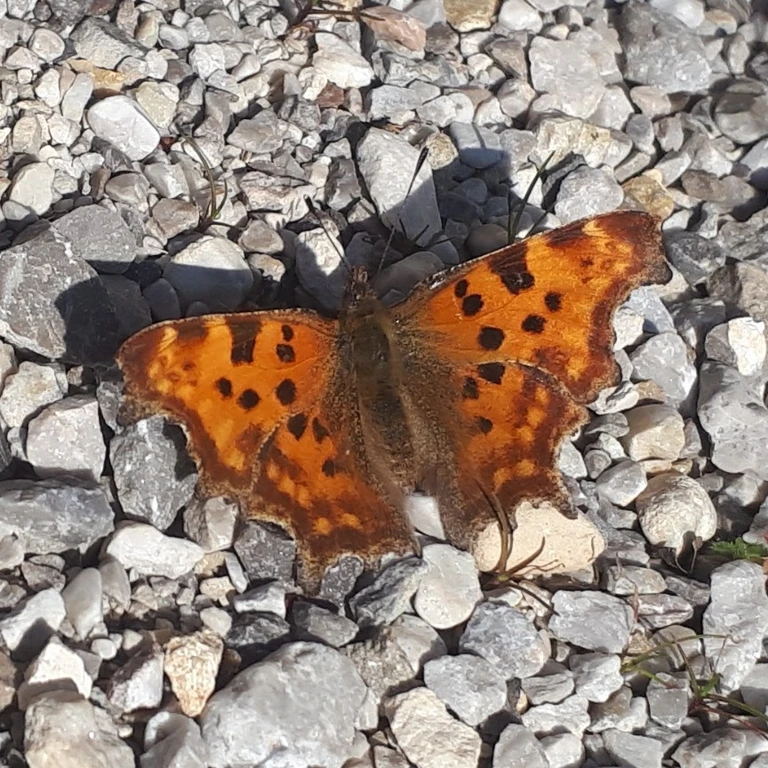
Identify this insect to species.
Polygonia c-album
